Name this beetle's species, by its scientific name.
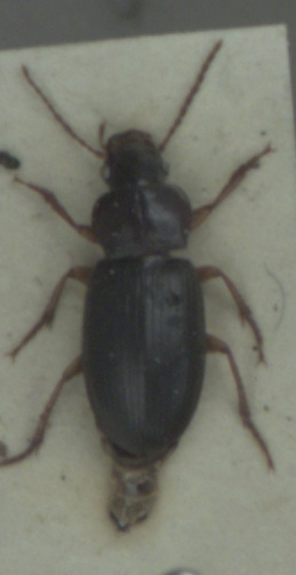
Ophonus rufibarbis
